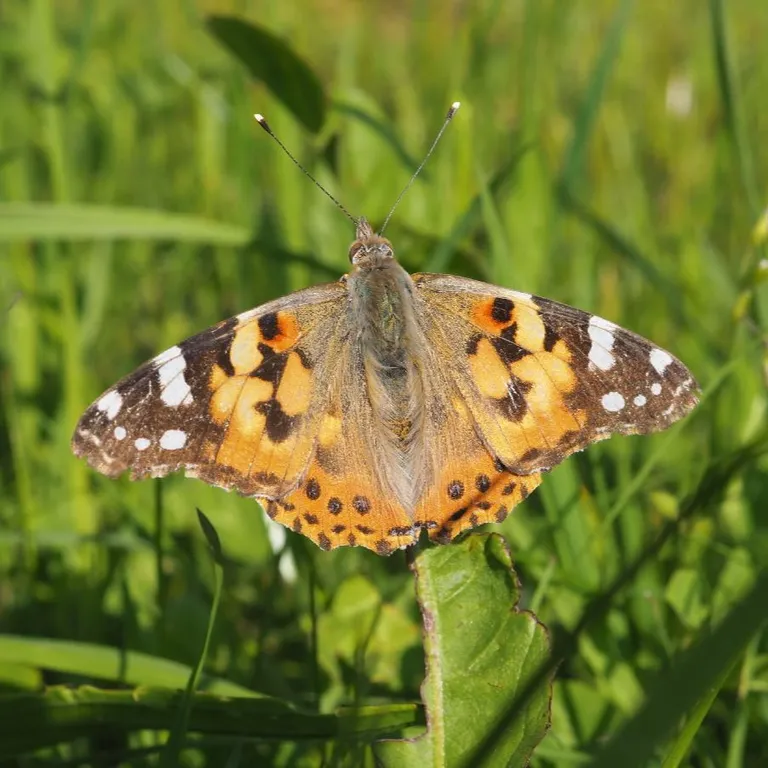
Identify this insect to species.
Vanessa cardui
